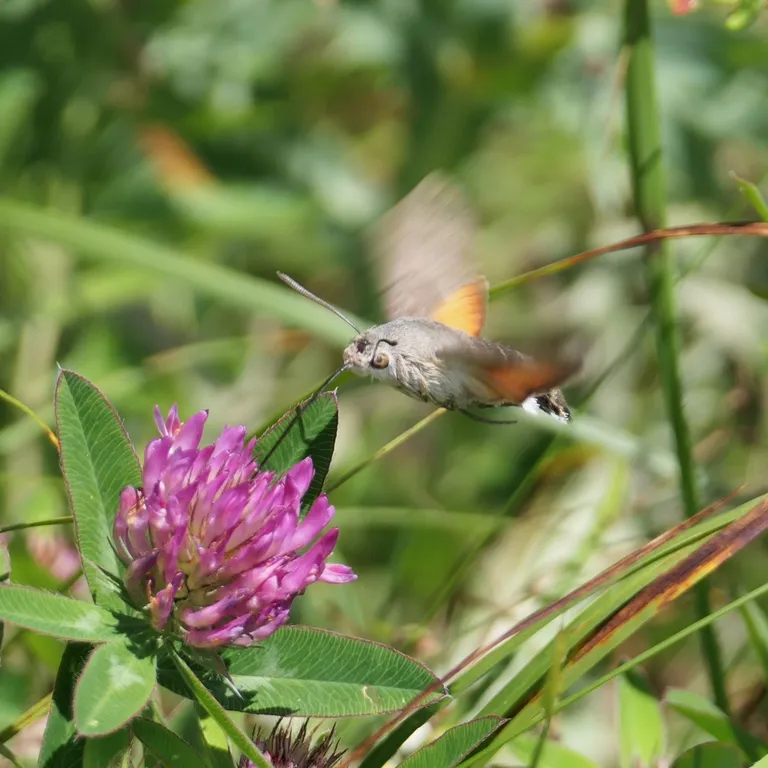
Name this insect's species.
Macroglossum stellatarum
